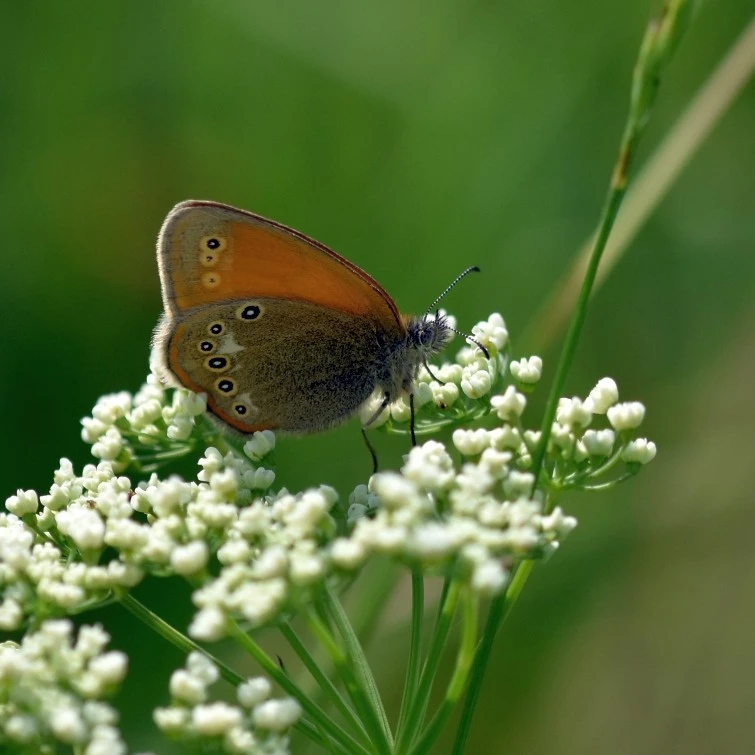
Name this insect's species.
Coenonympha glycerion (also Coenonympha iphis)
